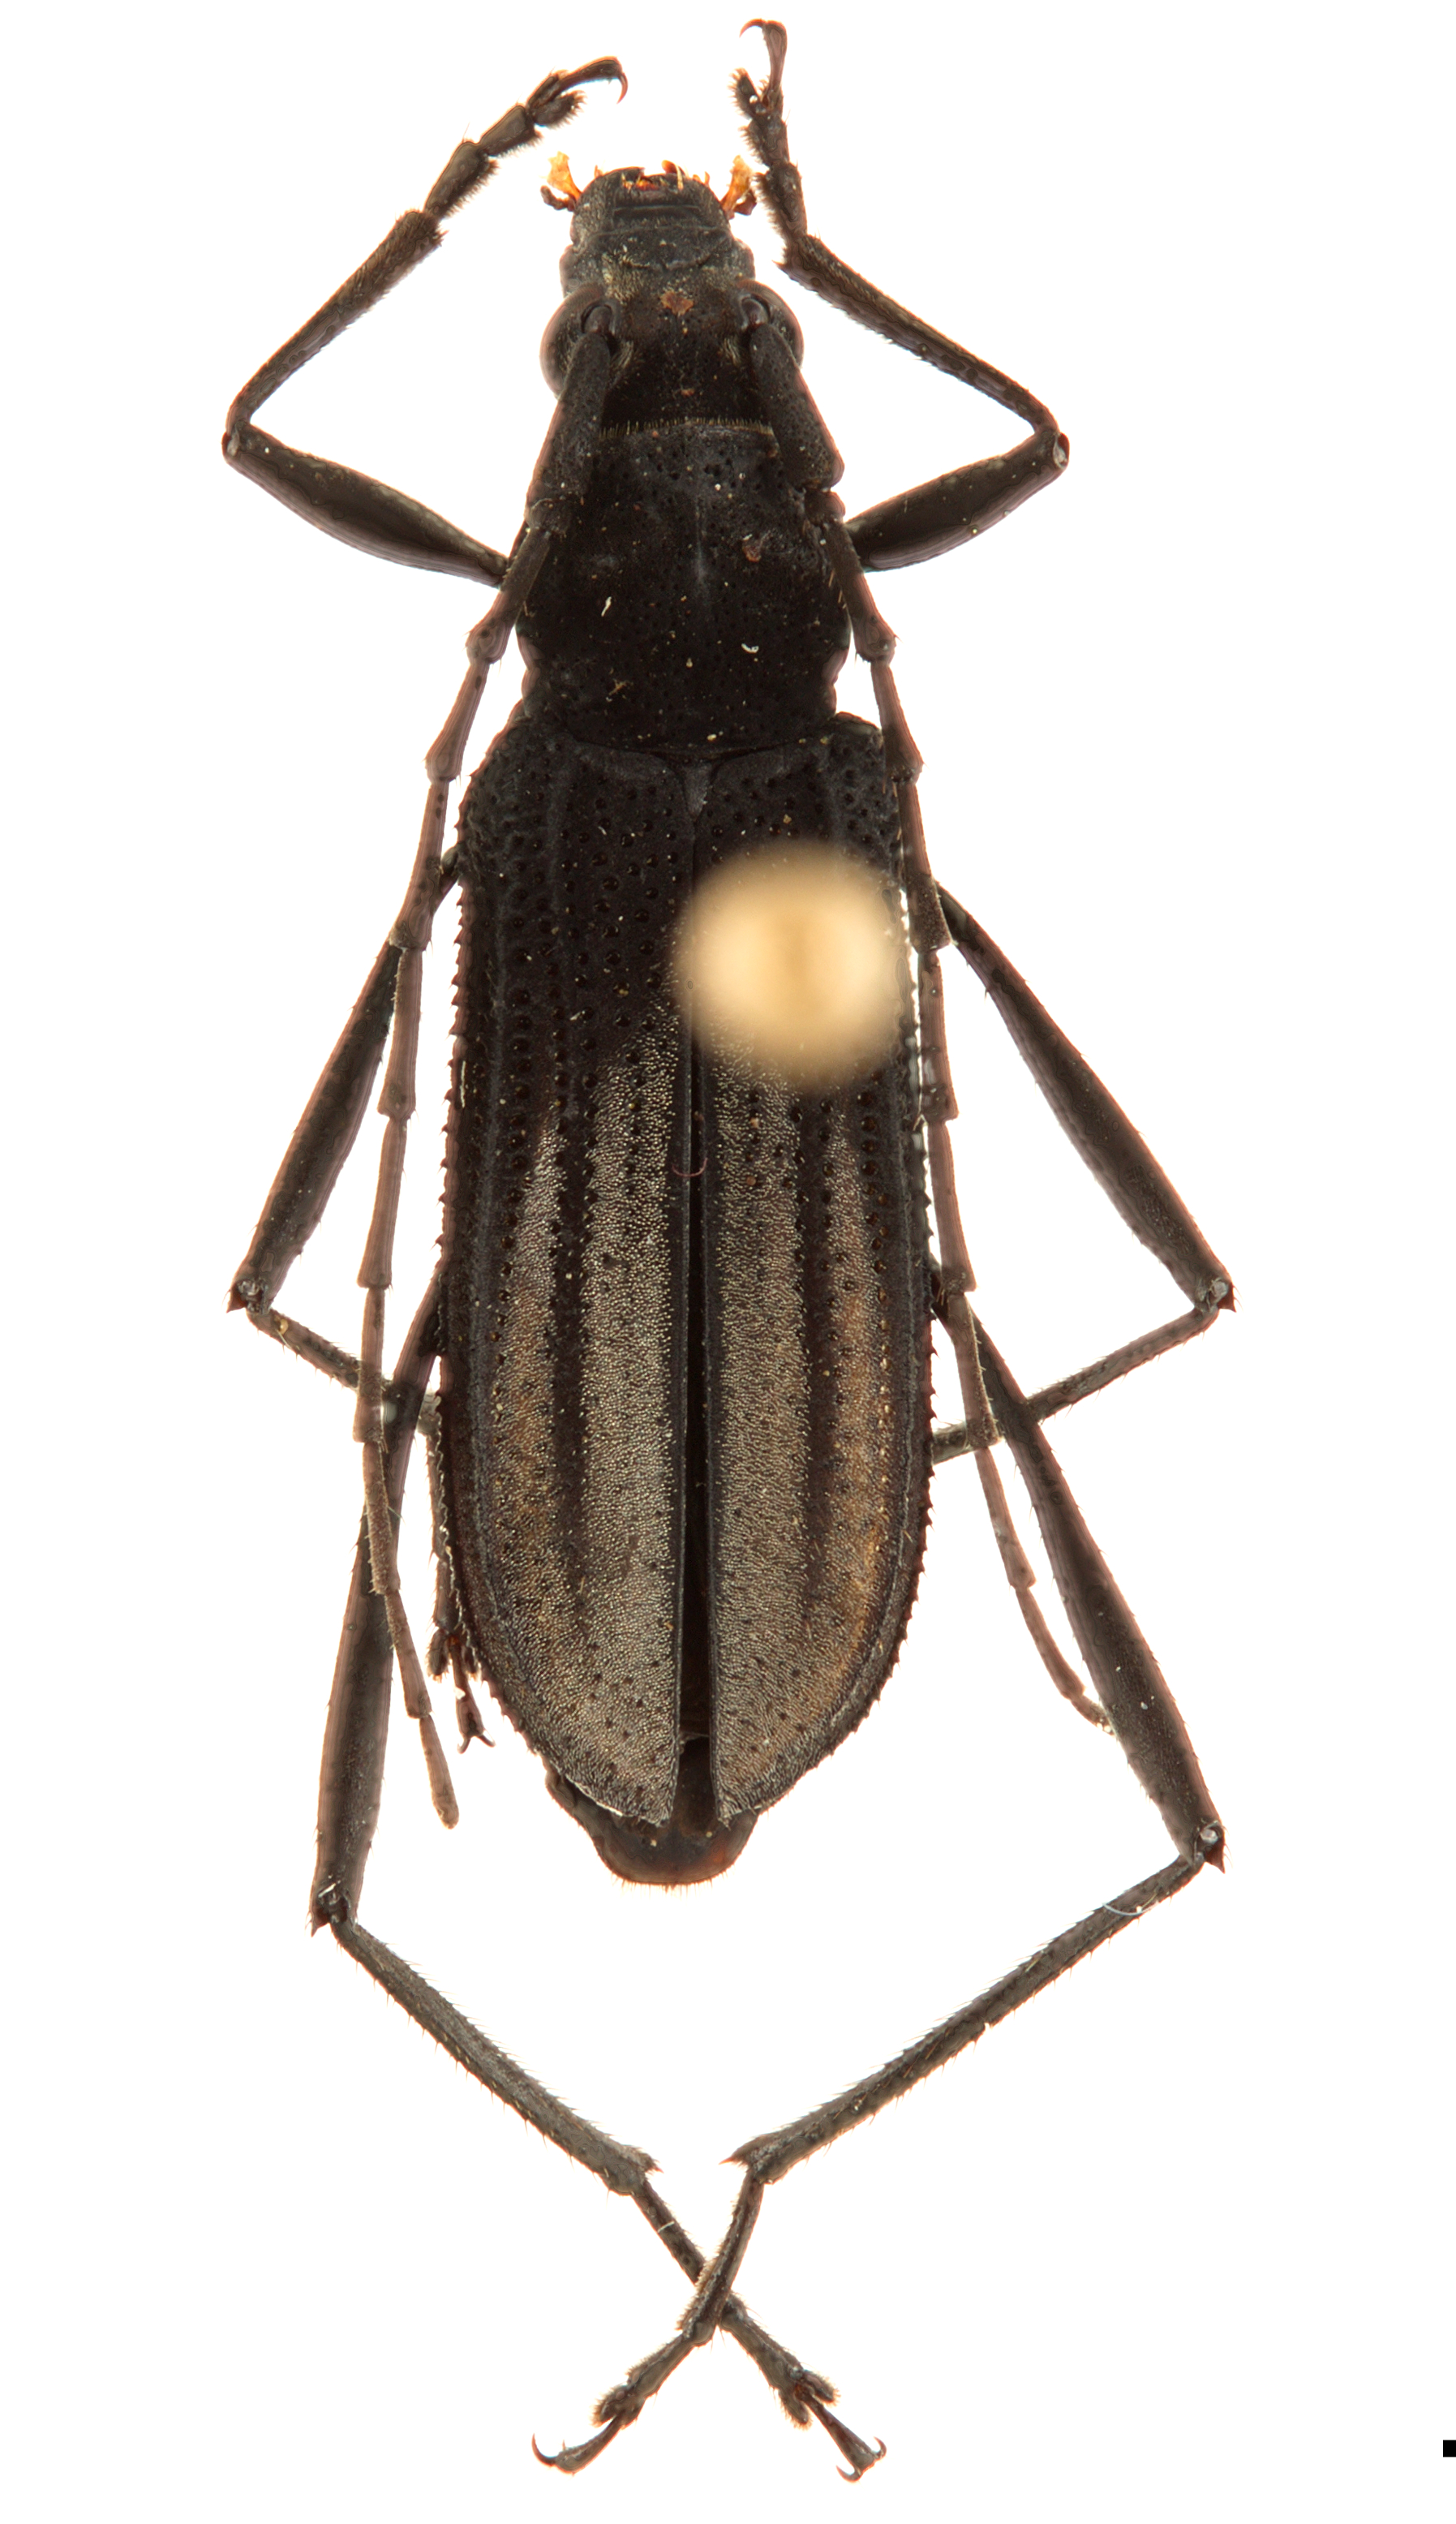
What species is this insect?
Listroptera tenebricosa
